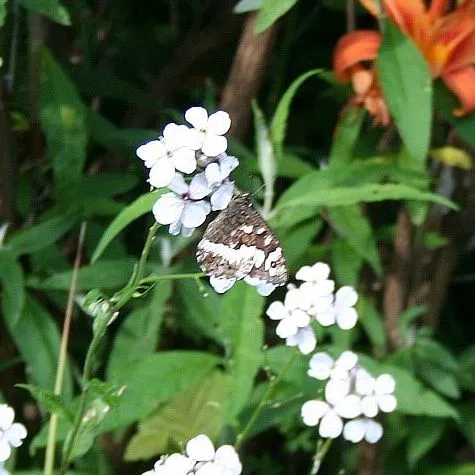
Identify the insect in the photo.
Brintesia circe
